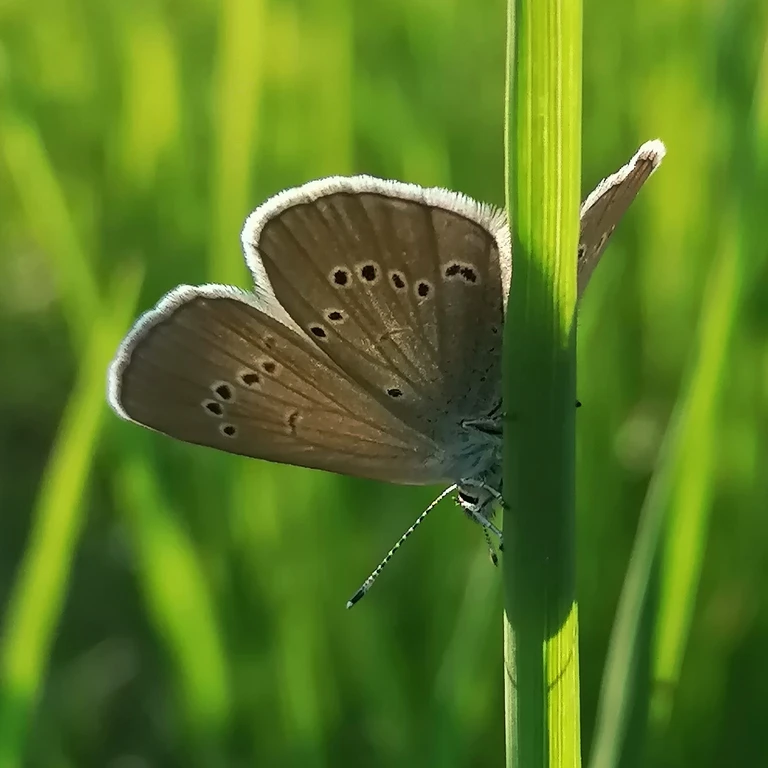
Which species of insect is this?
Cyaniris semiargus
